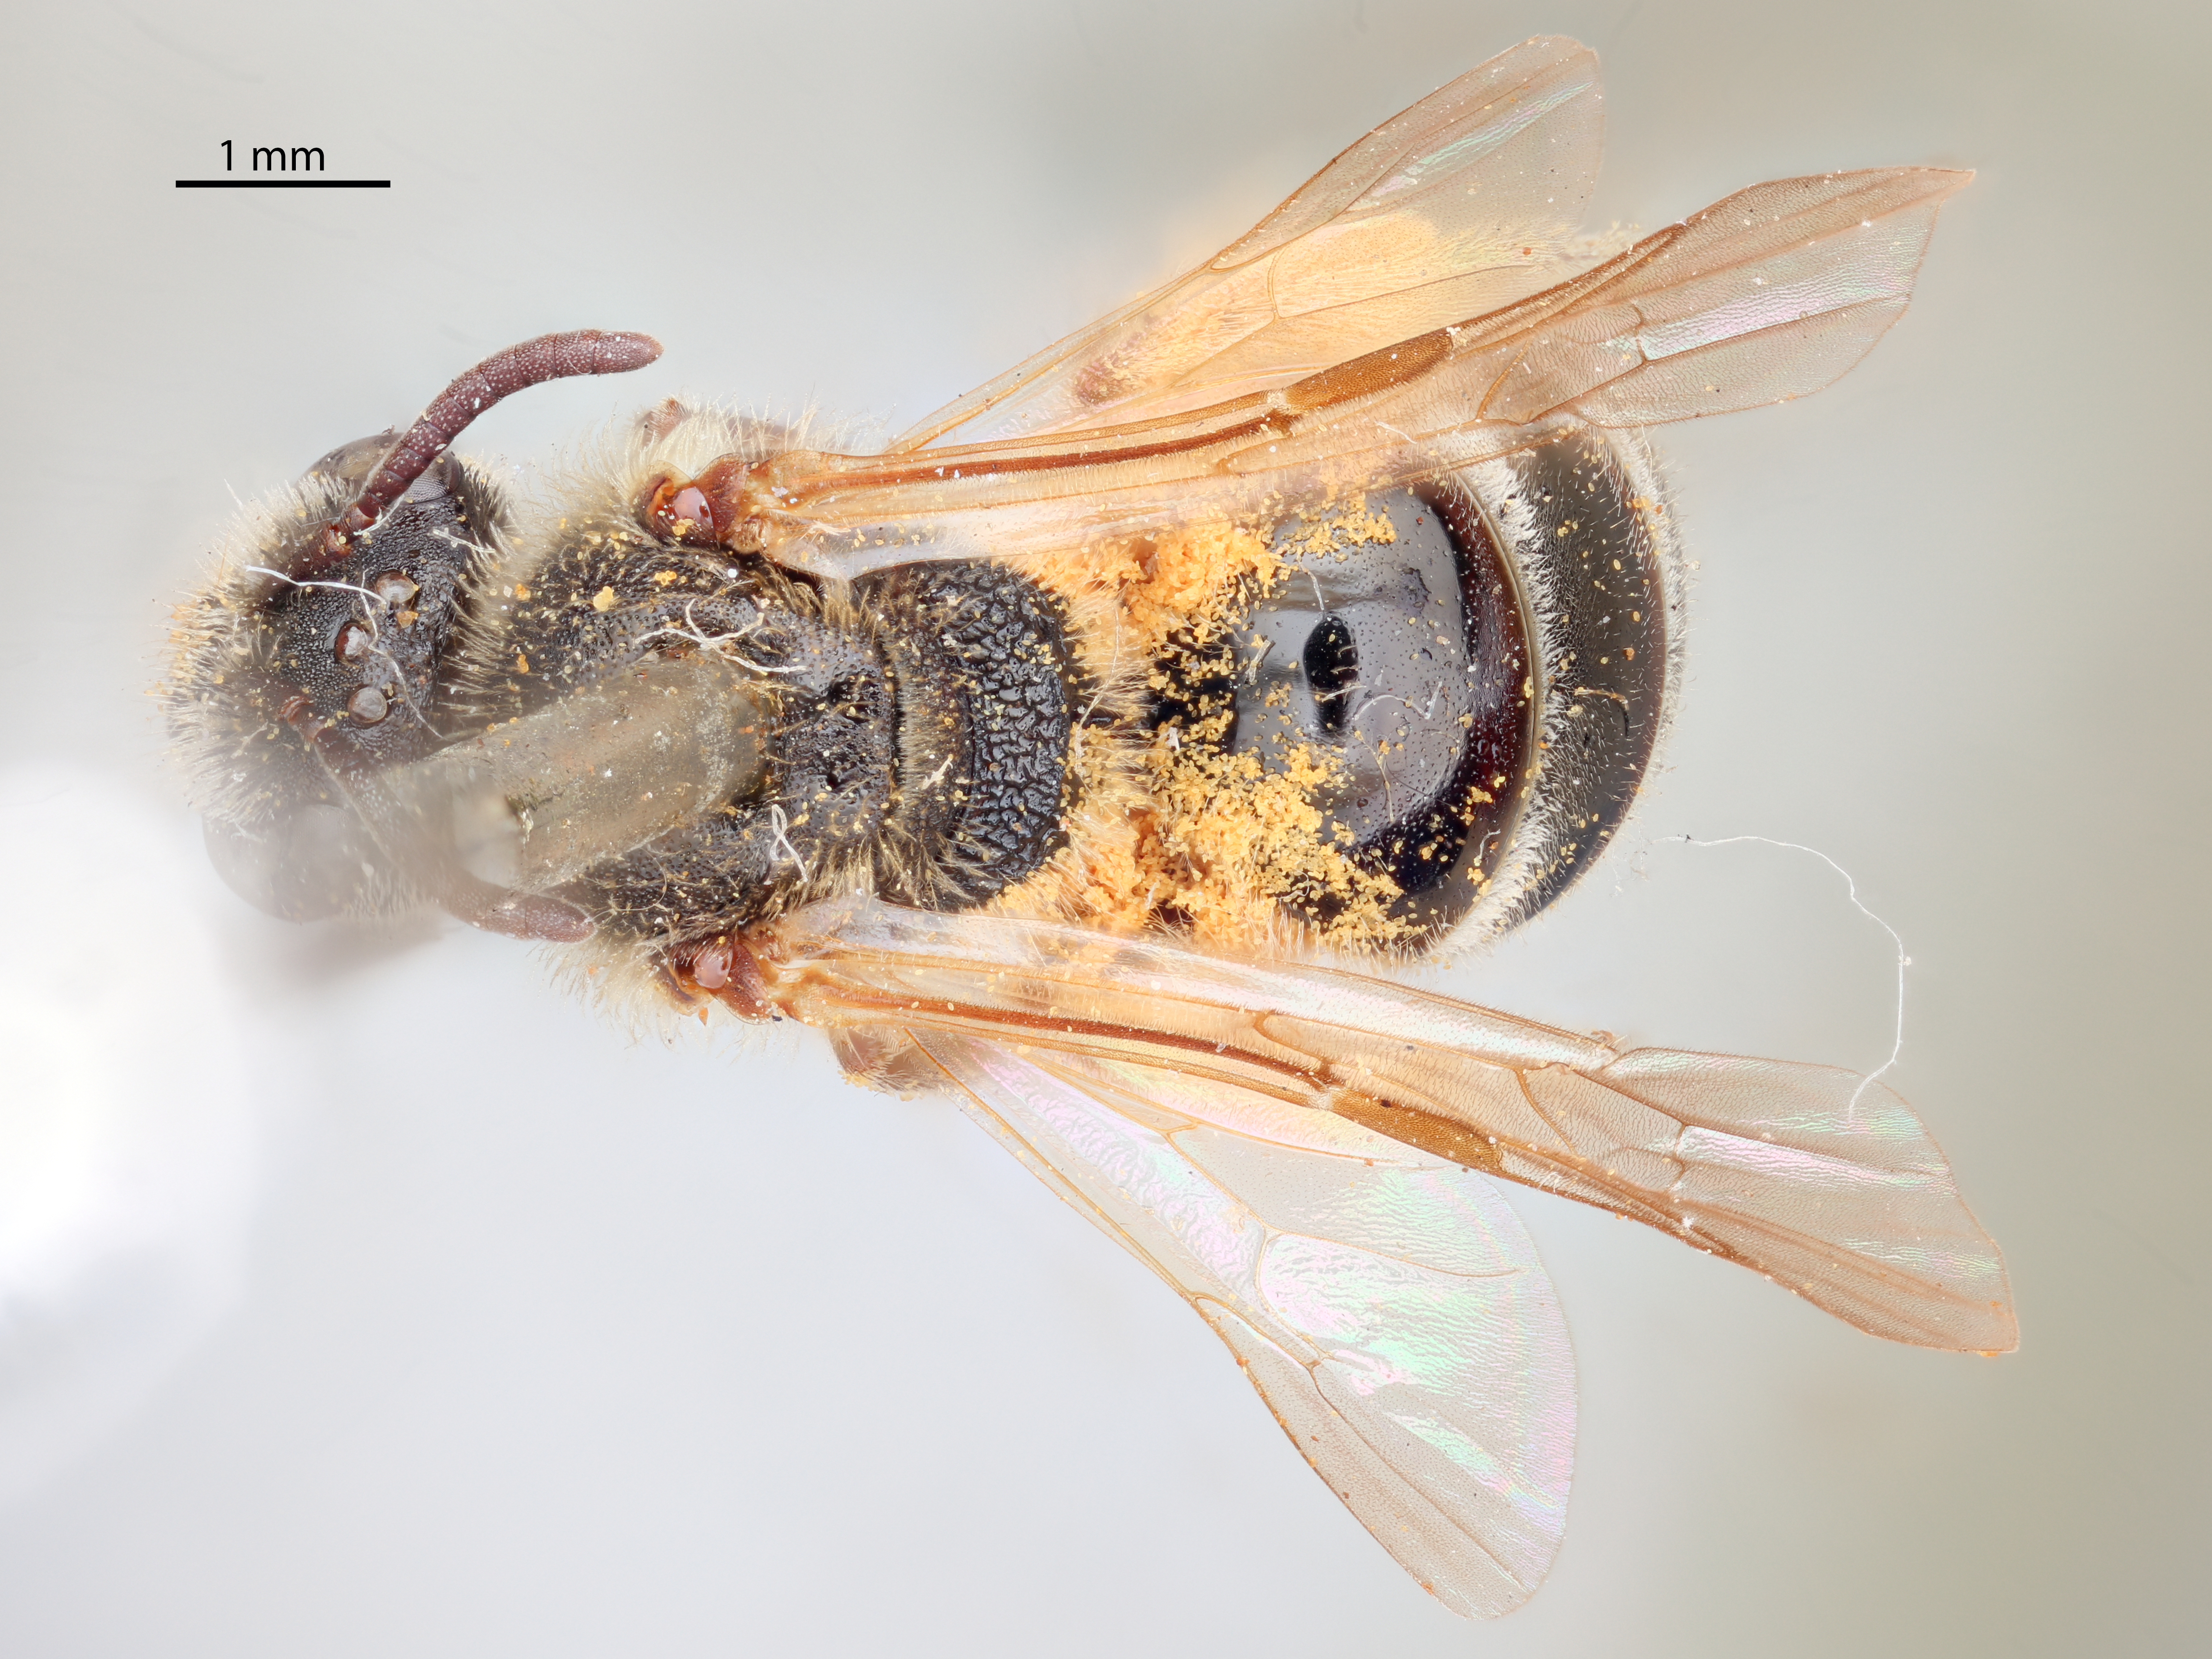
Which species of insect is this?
Halictus gulosus
